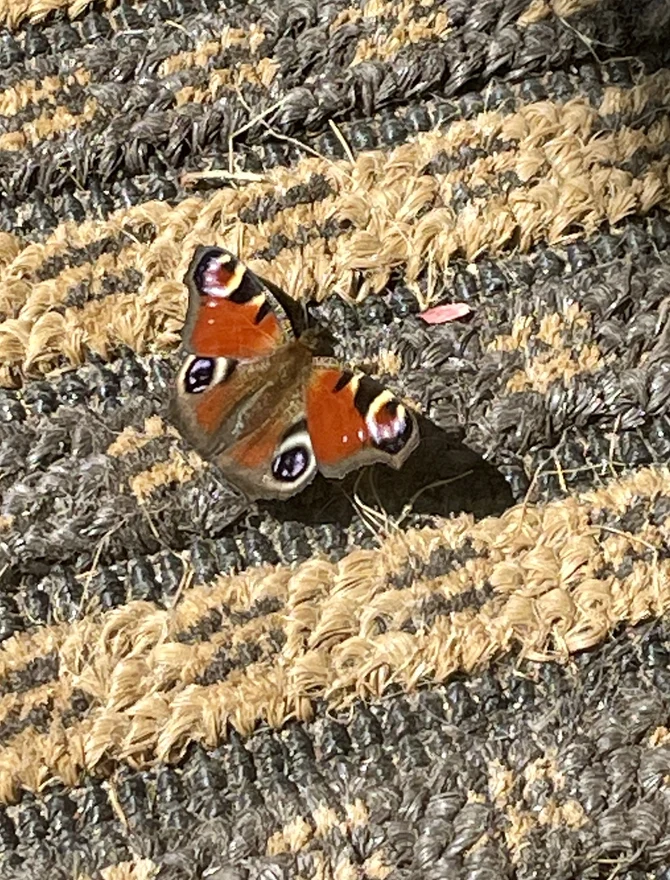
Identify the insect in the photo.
Aglais io
